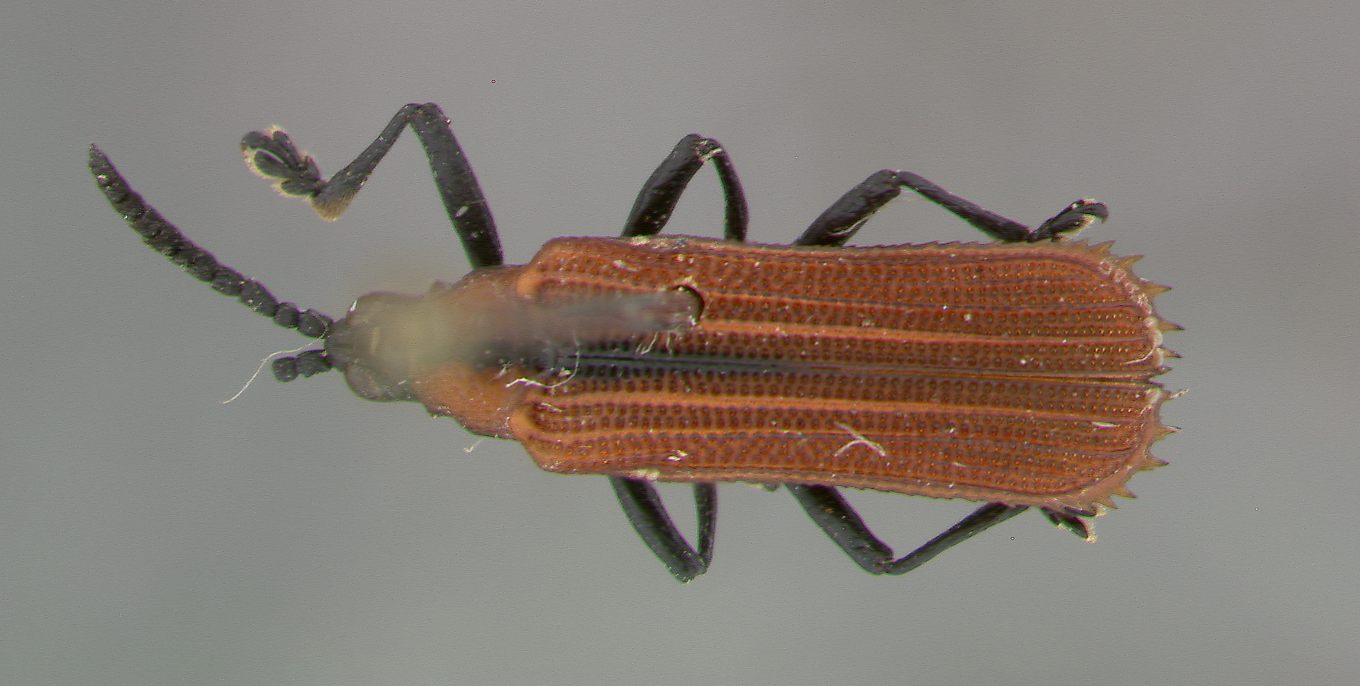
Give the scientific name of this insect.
Chalepus sanguinipennis
